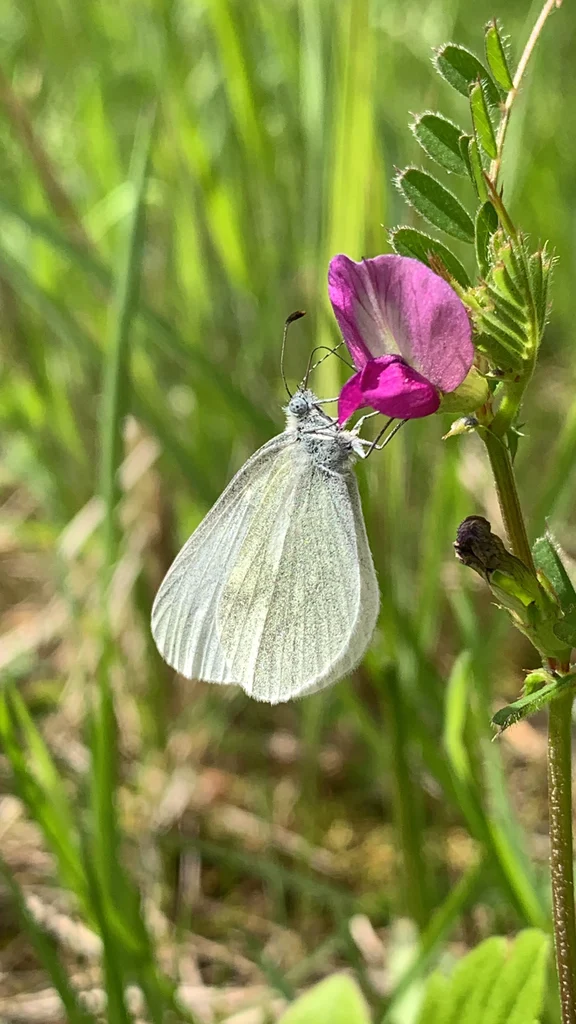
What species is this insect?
Leptidea sinapis/juvernica
